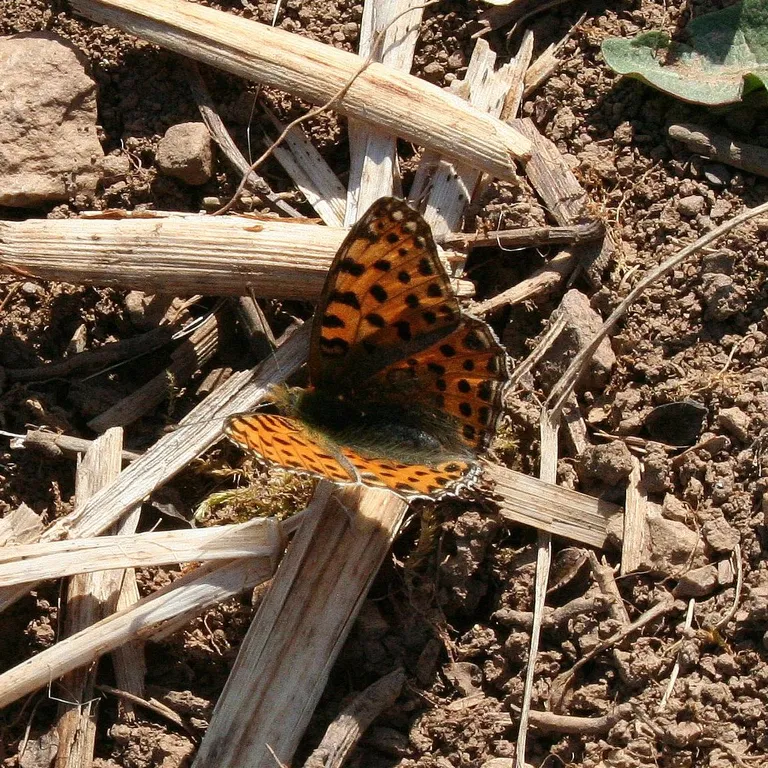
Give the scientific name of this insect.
Issoria lathonia
